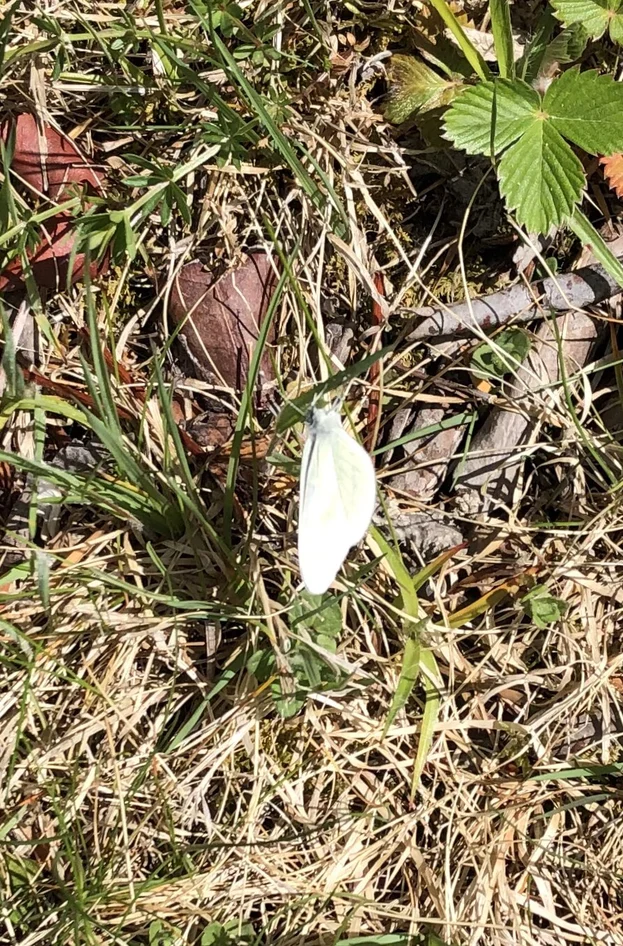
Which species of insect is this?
Leptidea sinapis/juvernica
